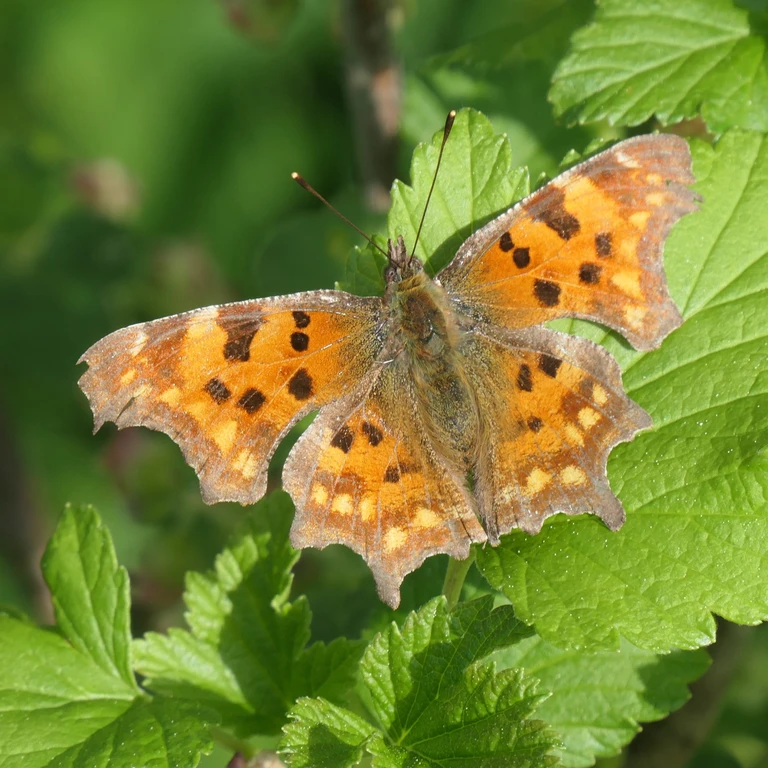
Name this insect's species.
Polygonia c-album
